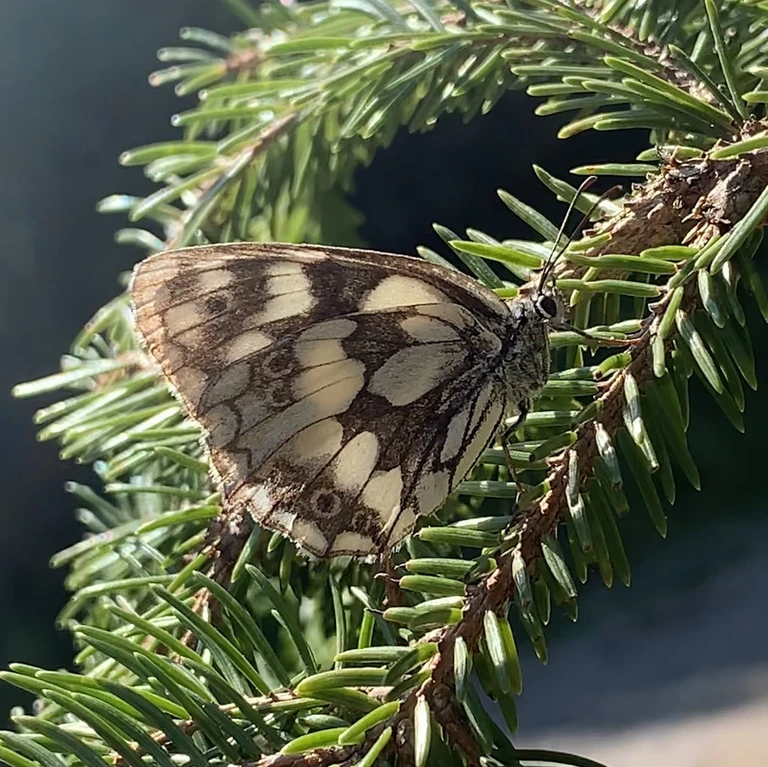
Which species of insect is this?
Melanargia galathea
